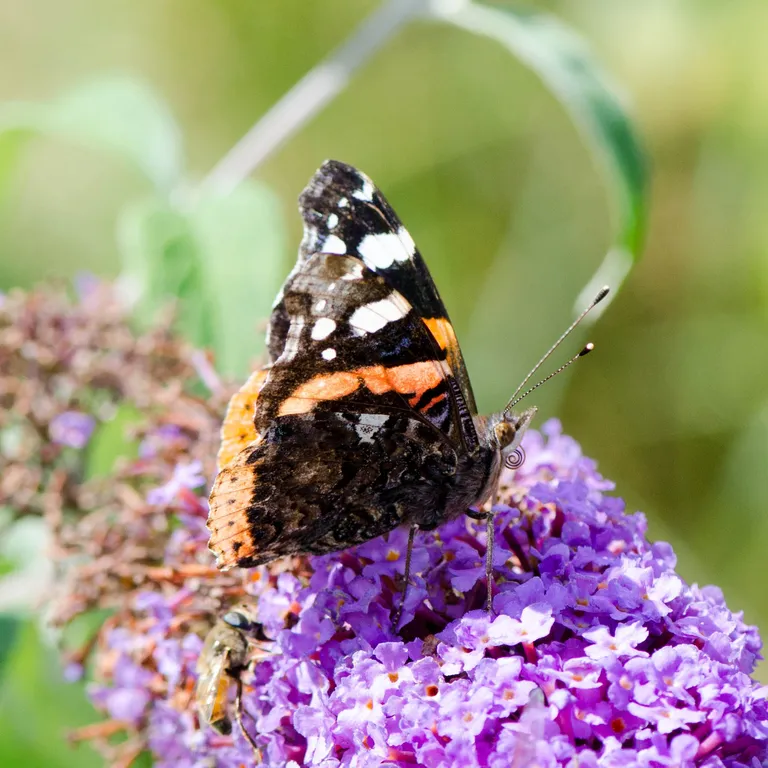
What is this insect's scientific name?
Vanessa atalanta
